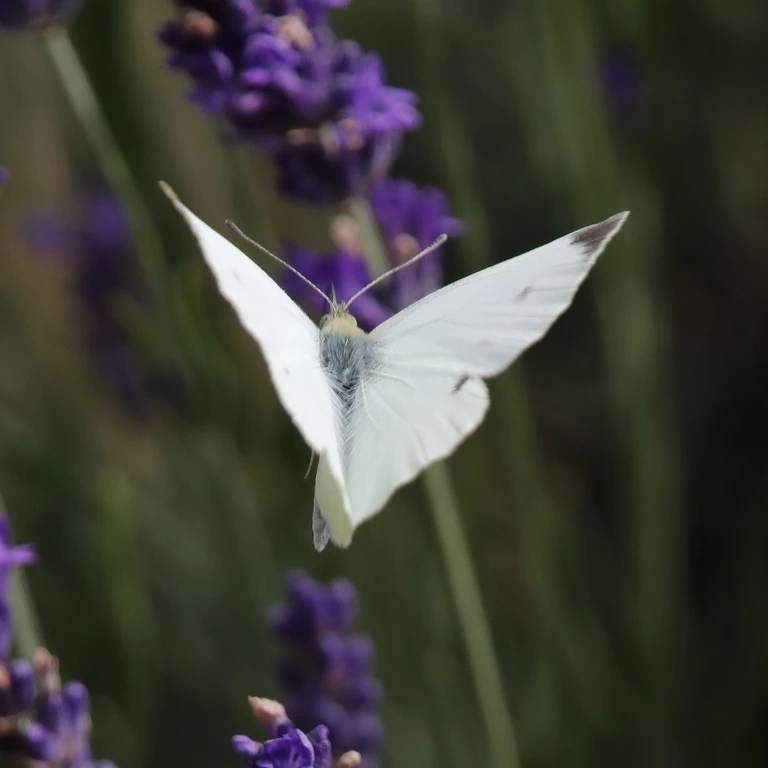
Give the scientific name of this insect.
Pieris rapae
